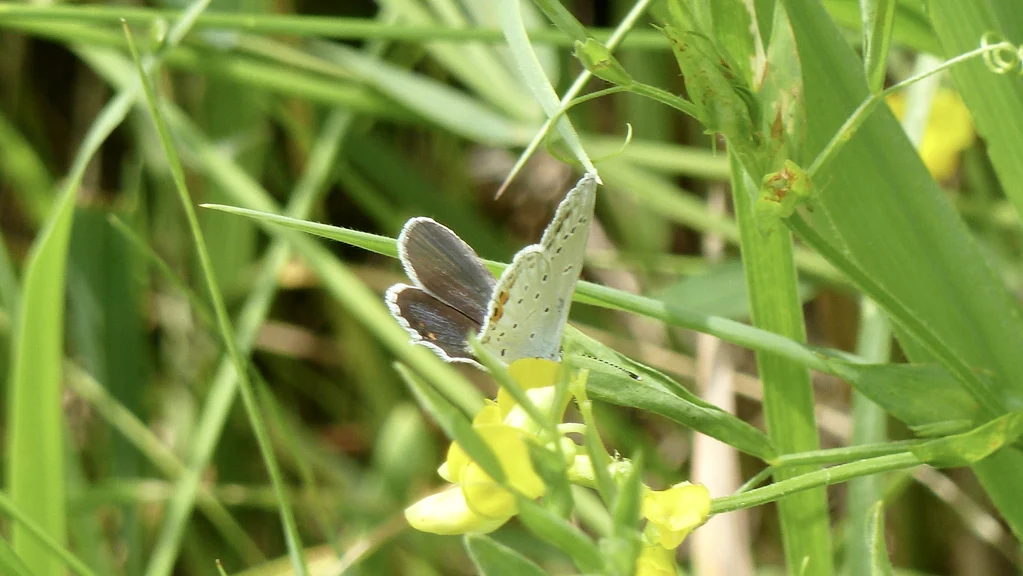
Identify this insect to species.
Cupido argiades (also Elkalyce argiades)
